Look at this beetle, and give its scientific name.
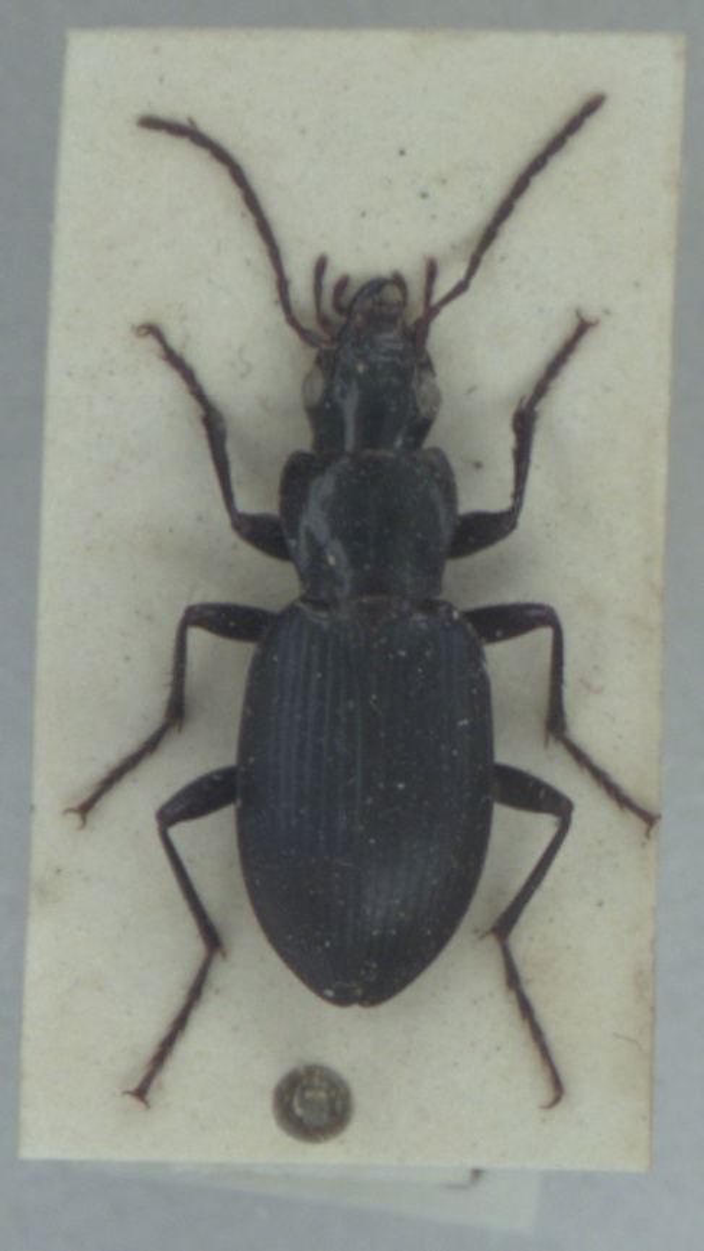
Laemostenus complanatus
